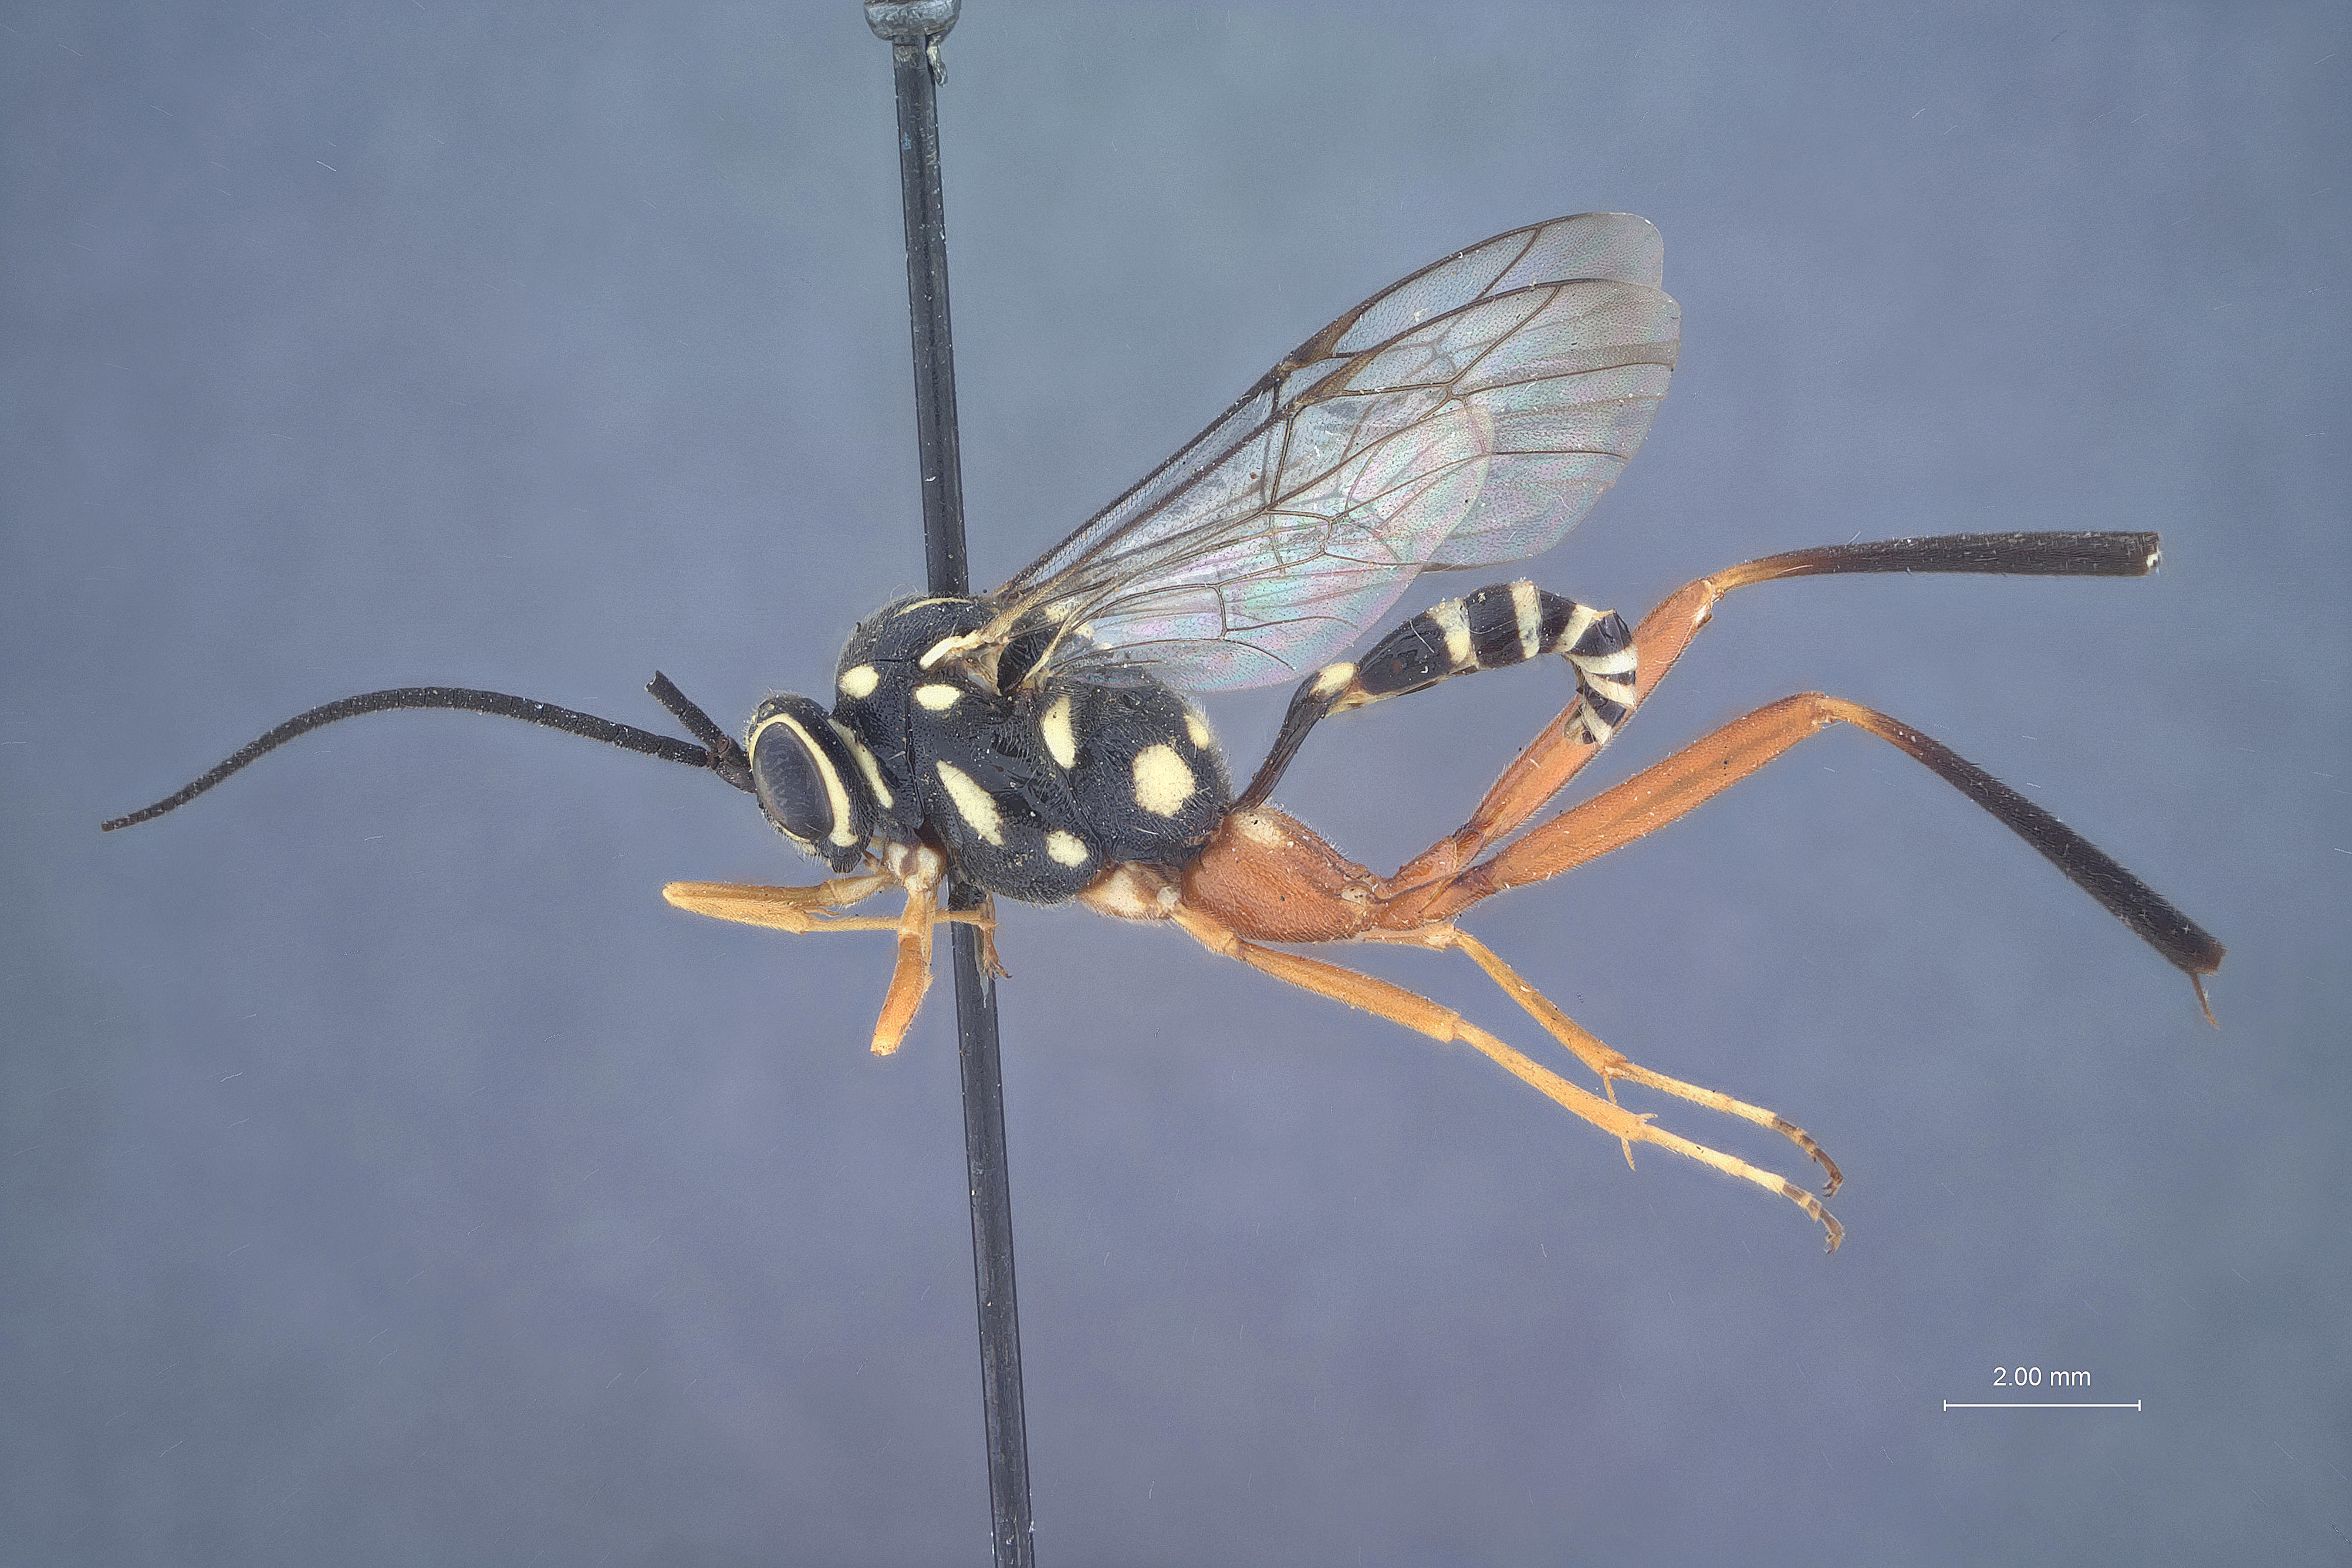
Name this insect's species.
Baryceros halli
